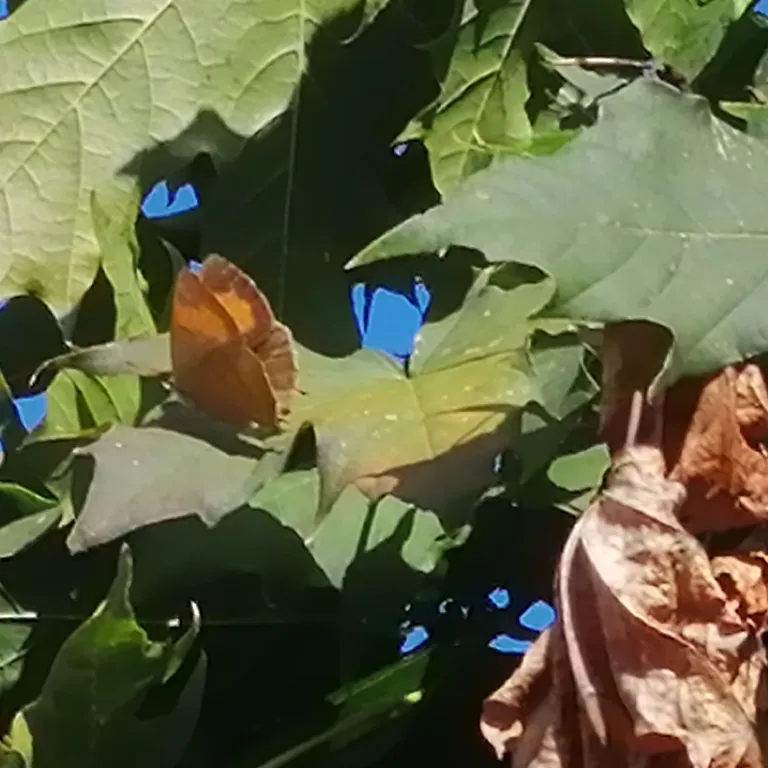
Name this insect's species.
Thecla betulae
